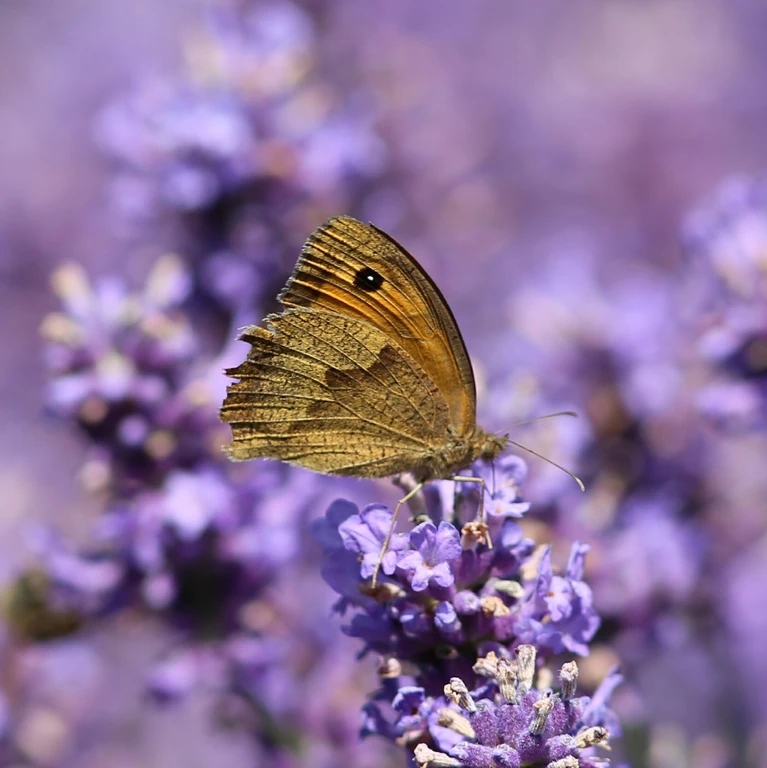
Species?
Maniola jurtina
